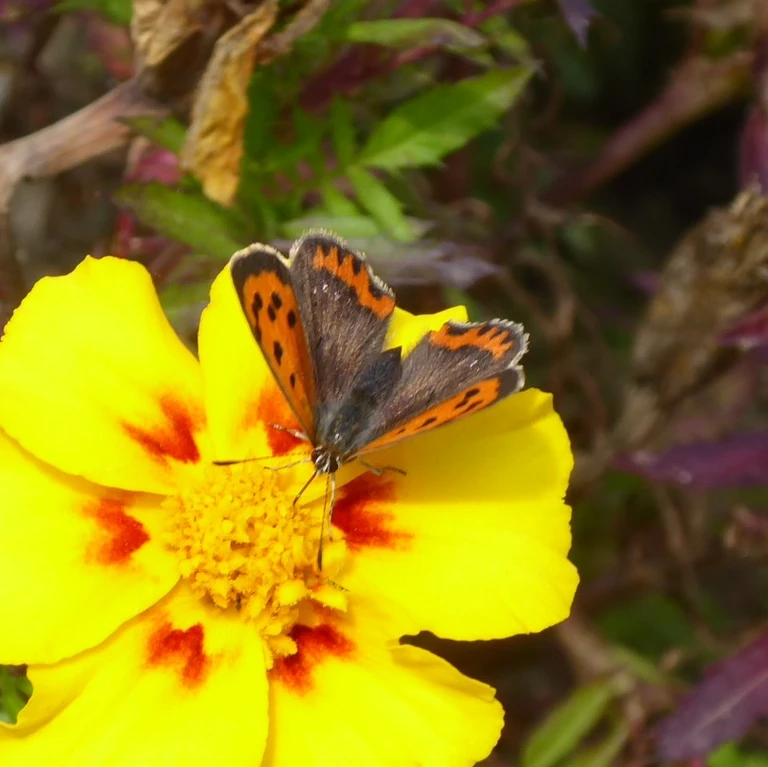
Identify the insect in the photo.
Lycaena phlaeas
